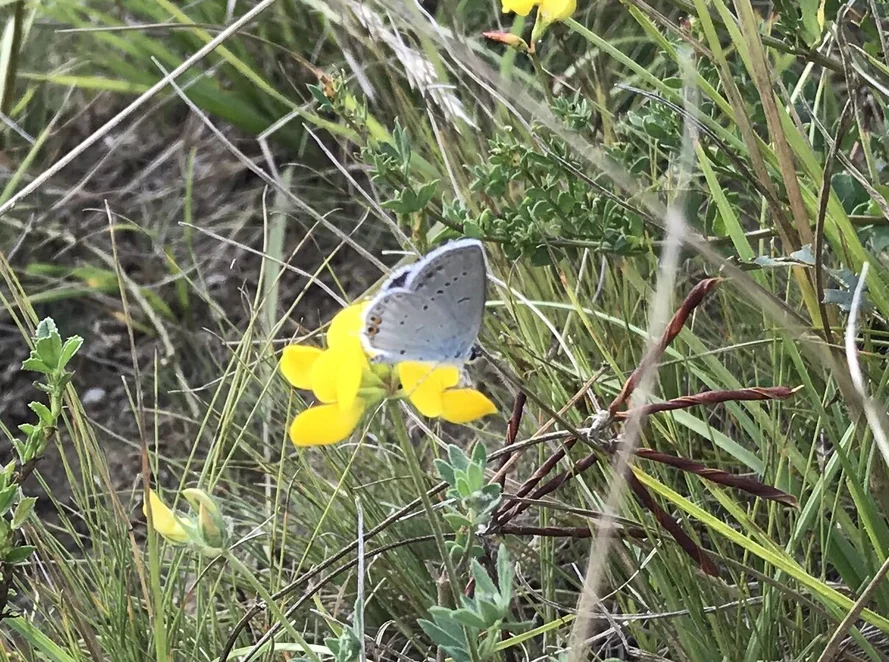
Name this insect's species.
Cupido argiades (also Elkalyce argiades)
